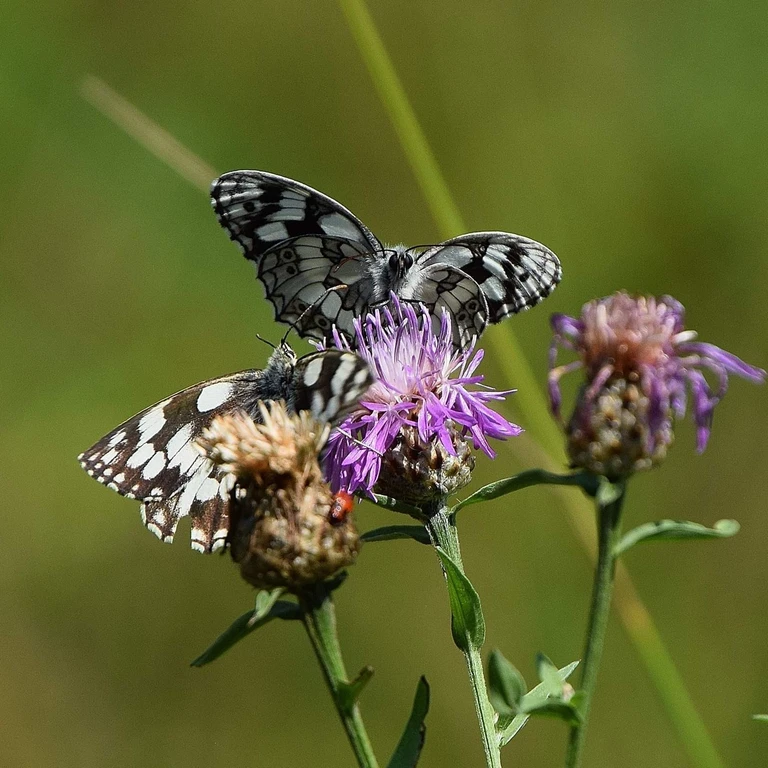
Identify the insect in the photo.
Melanargia galathea
